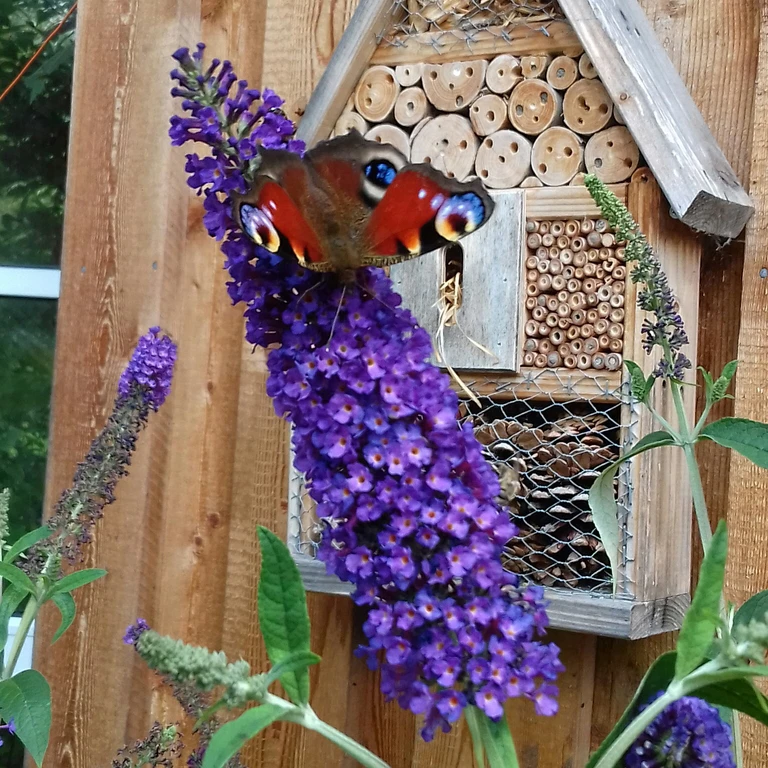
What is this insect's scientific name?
Aglais io
